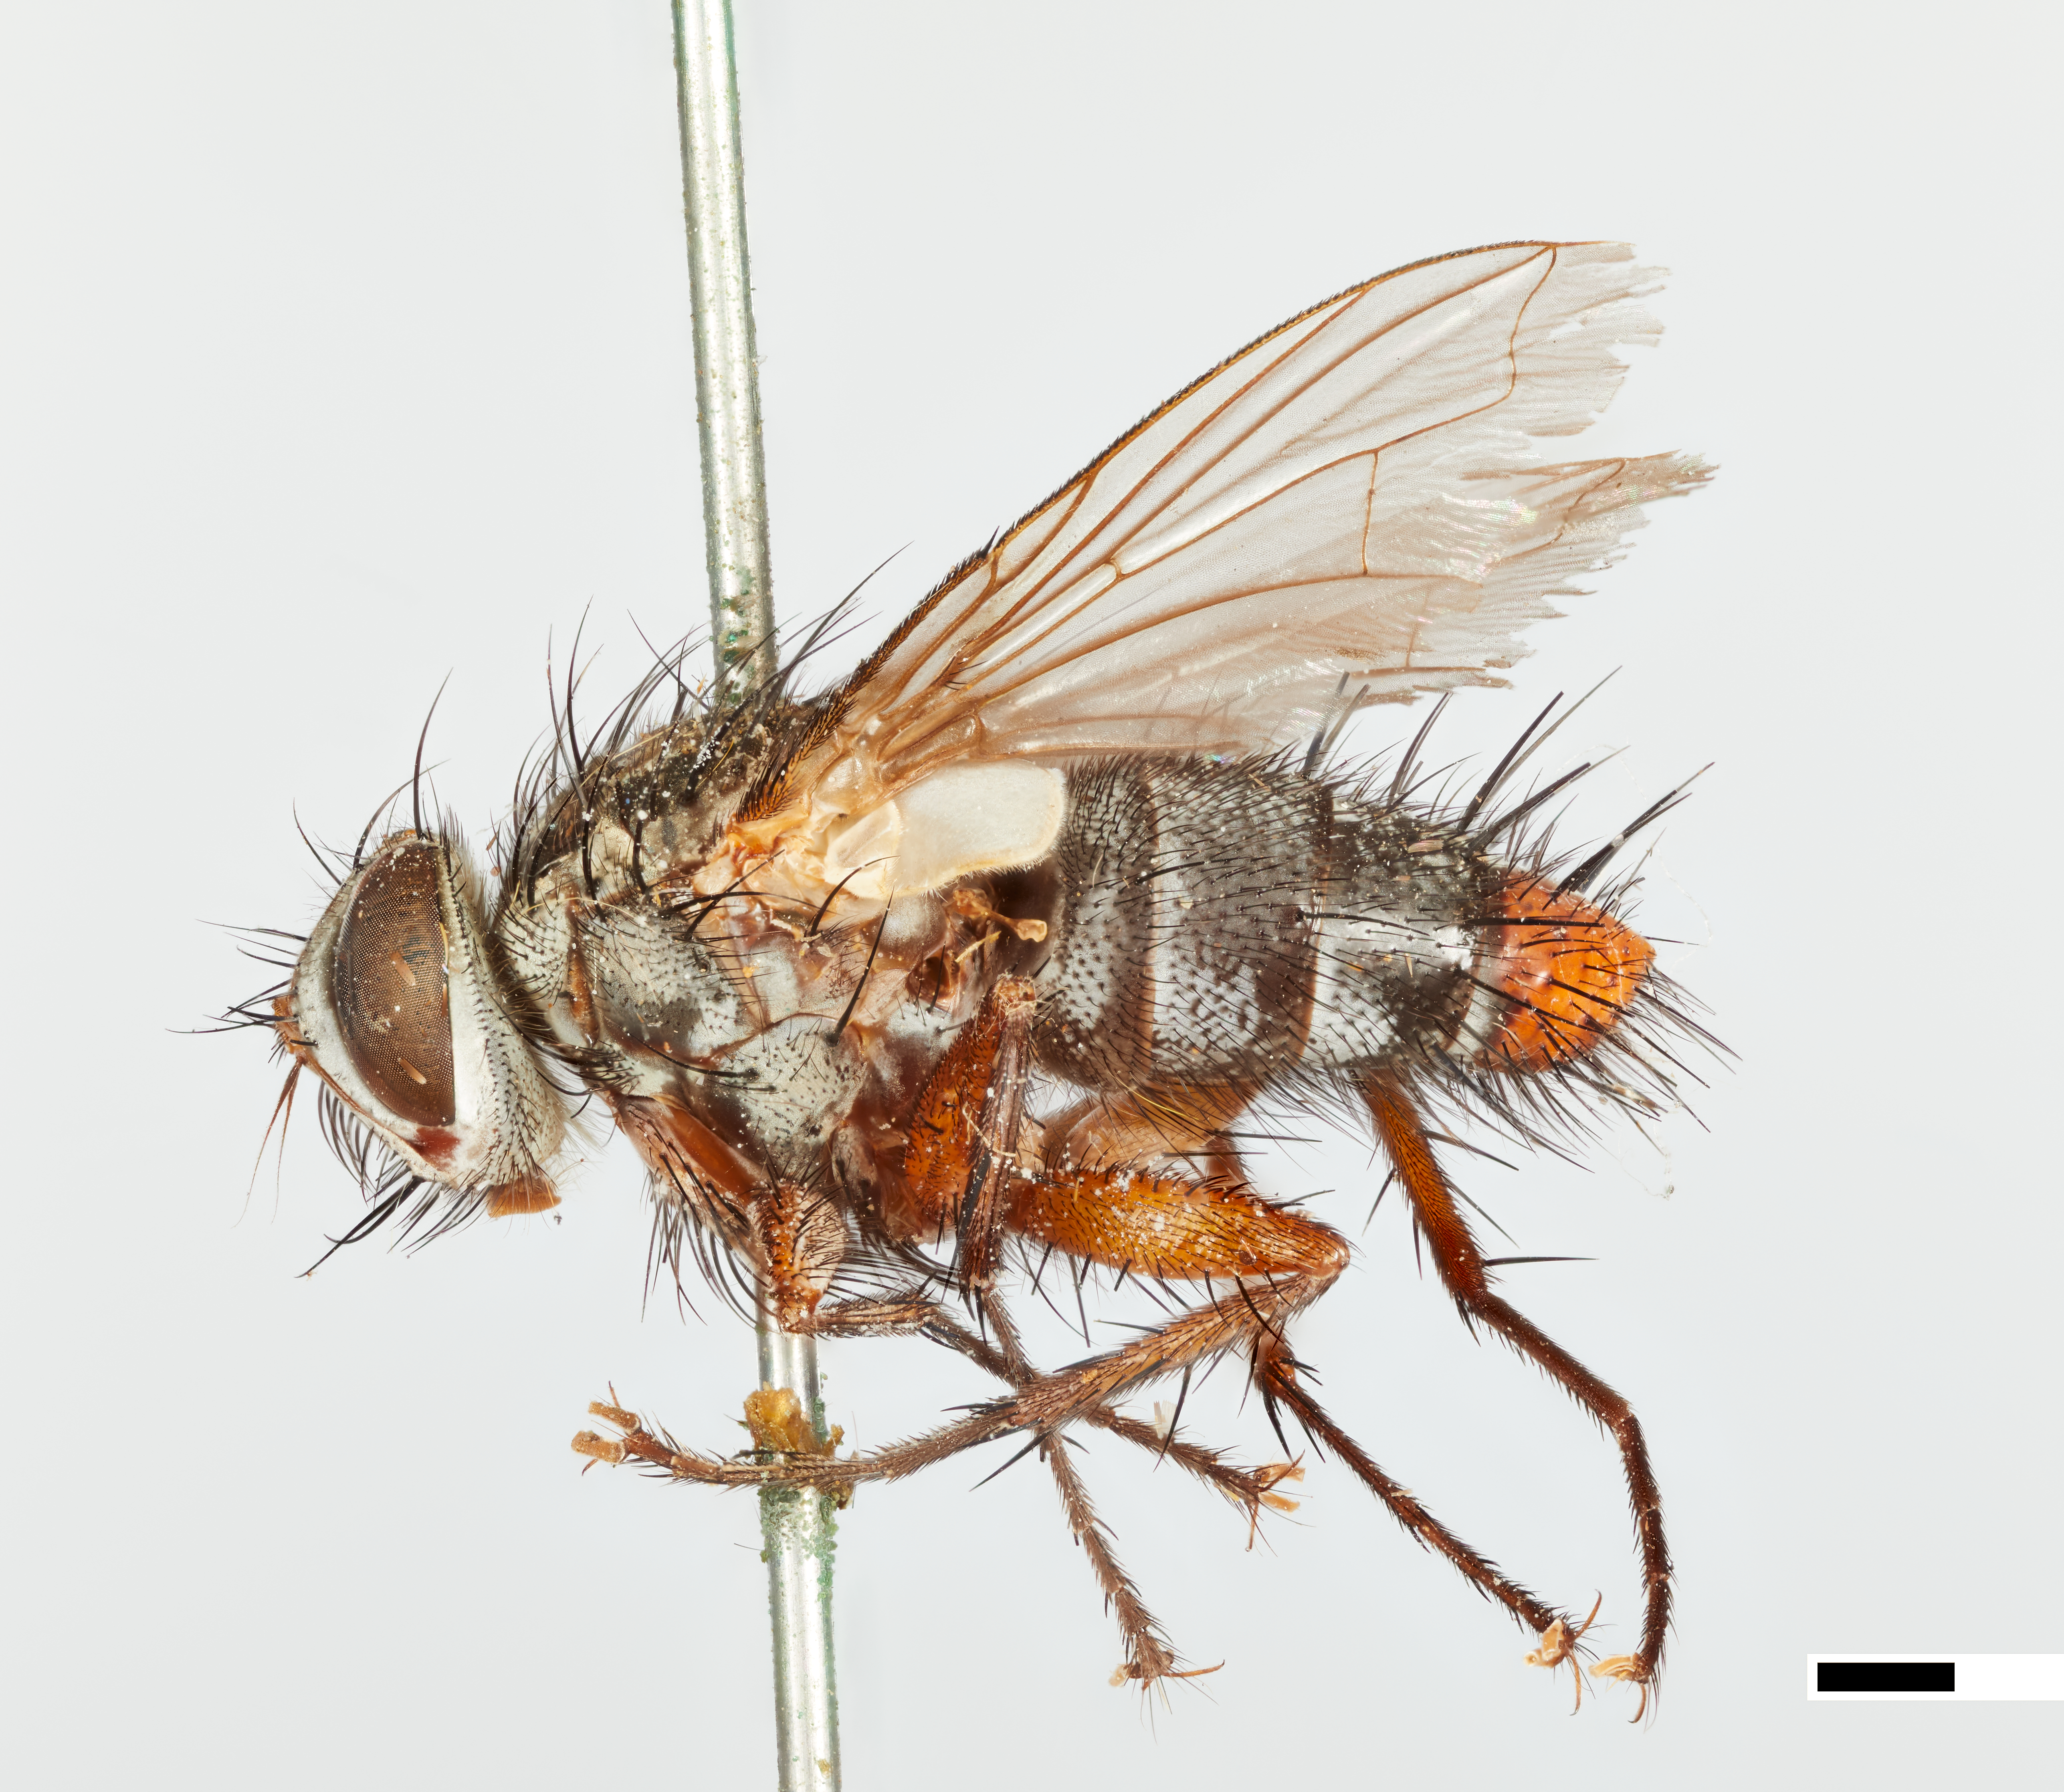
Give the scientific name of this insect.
Masicera pulverea
